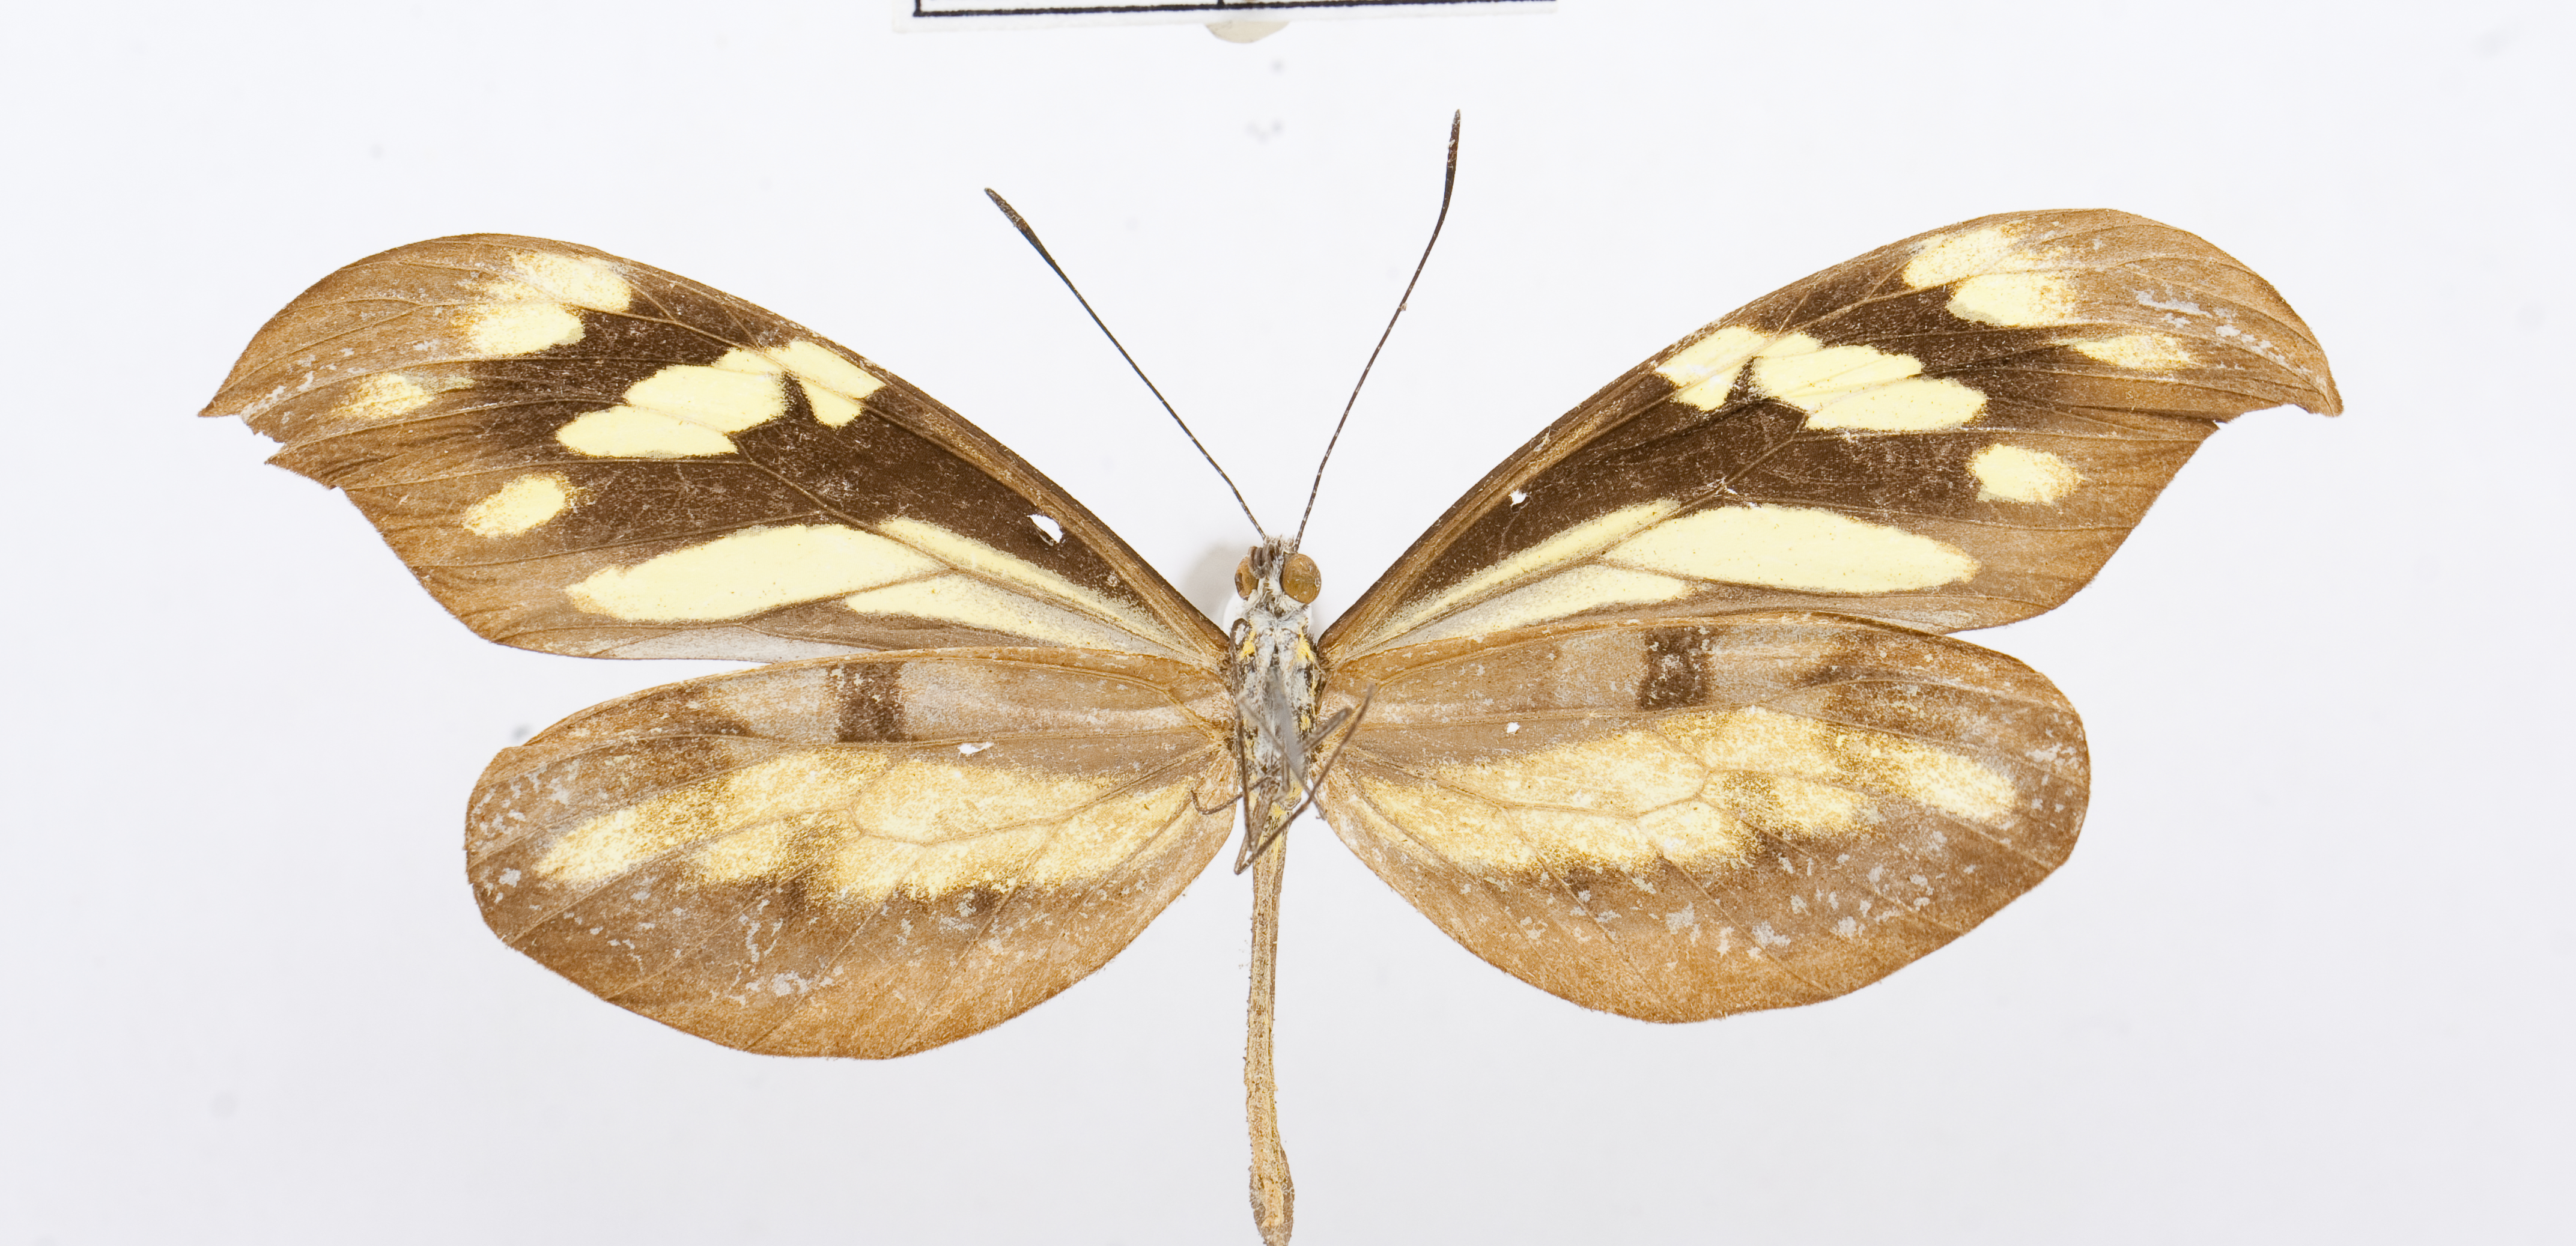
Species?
Dismorphia spio
